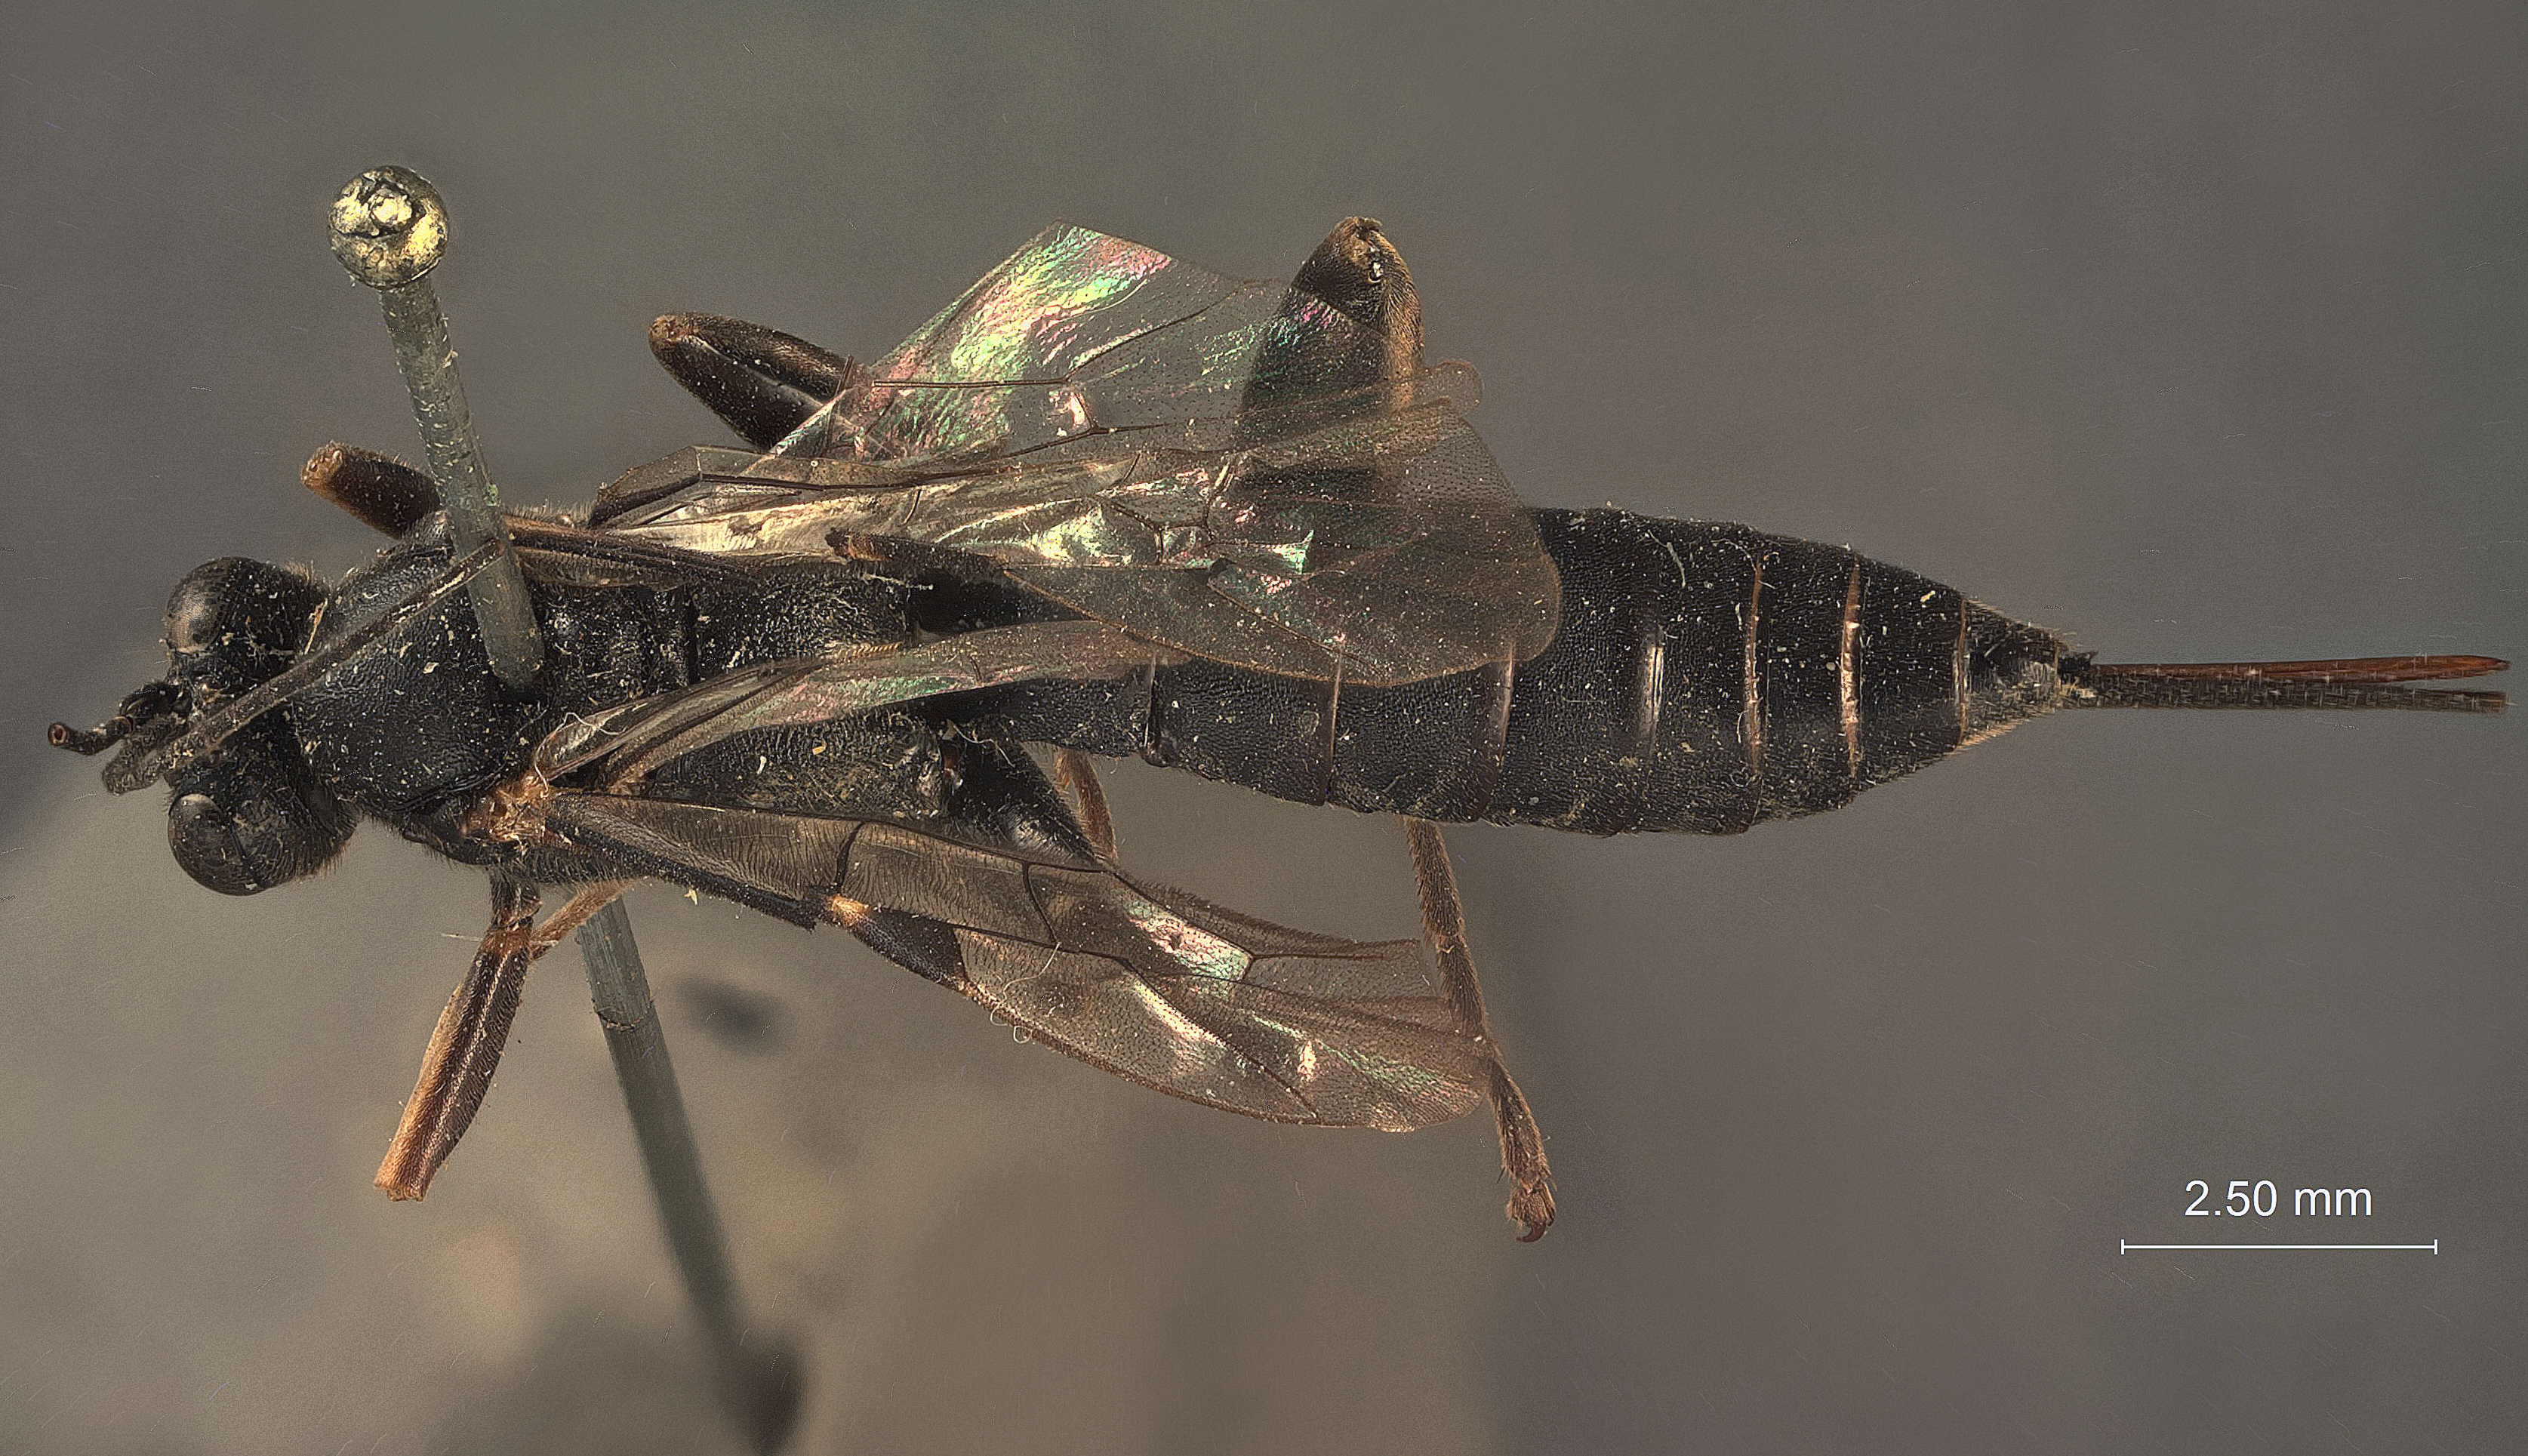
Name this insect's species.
Pimpla pluto
